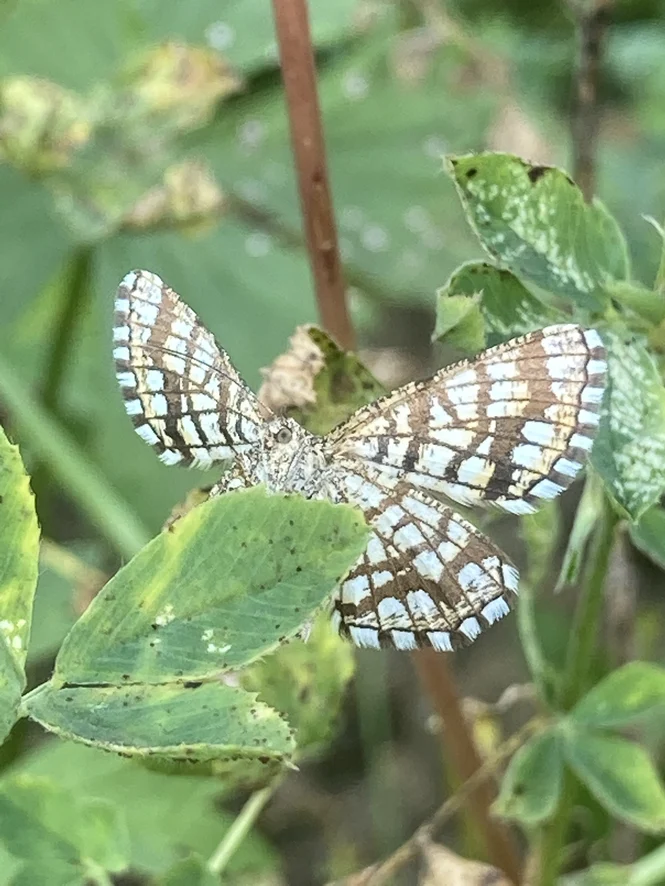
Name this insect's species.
Chiasmia clathrata
